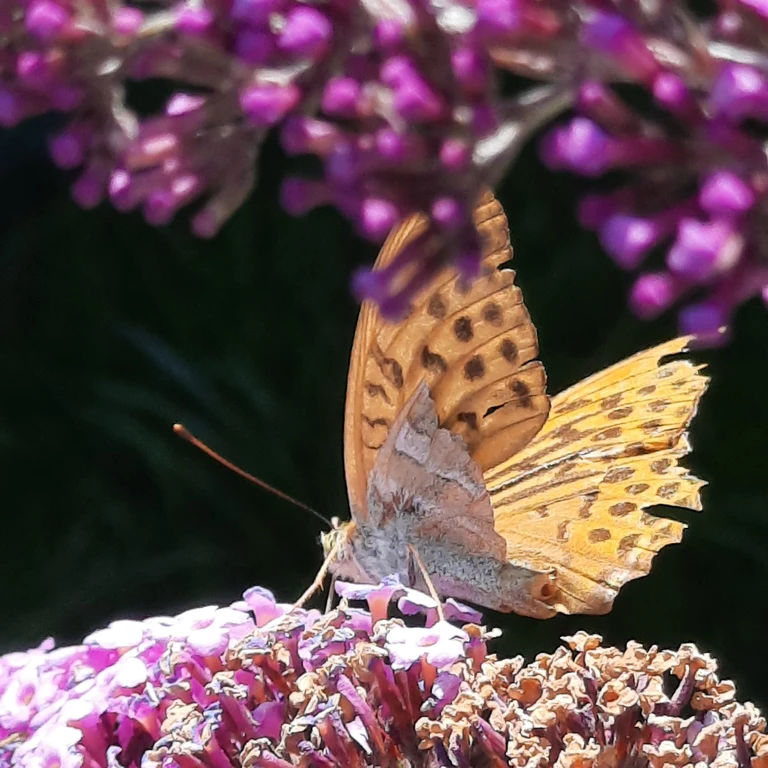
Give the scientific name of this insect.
Argynnis paphia
